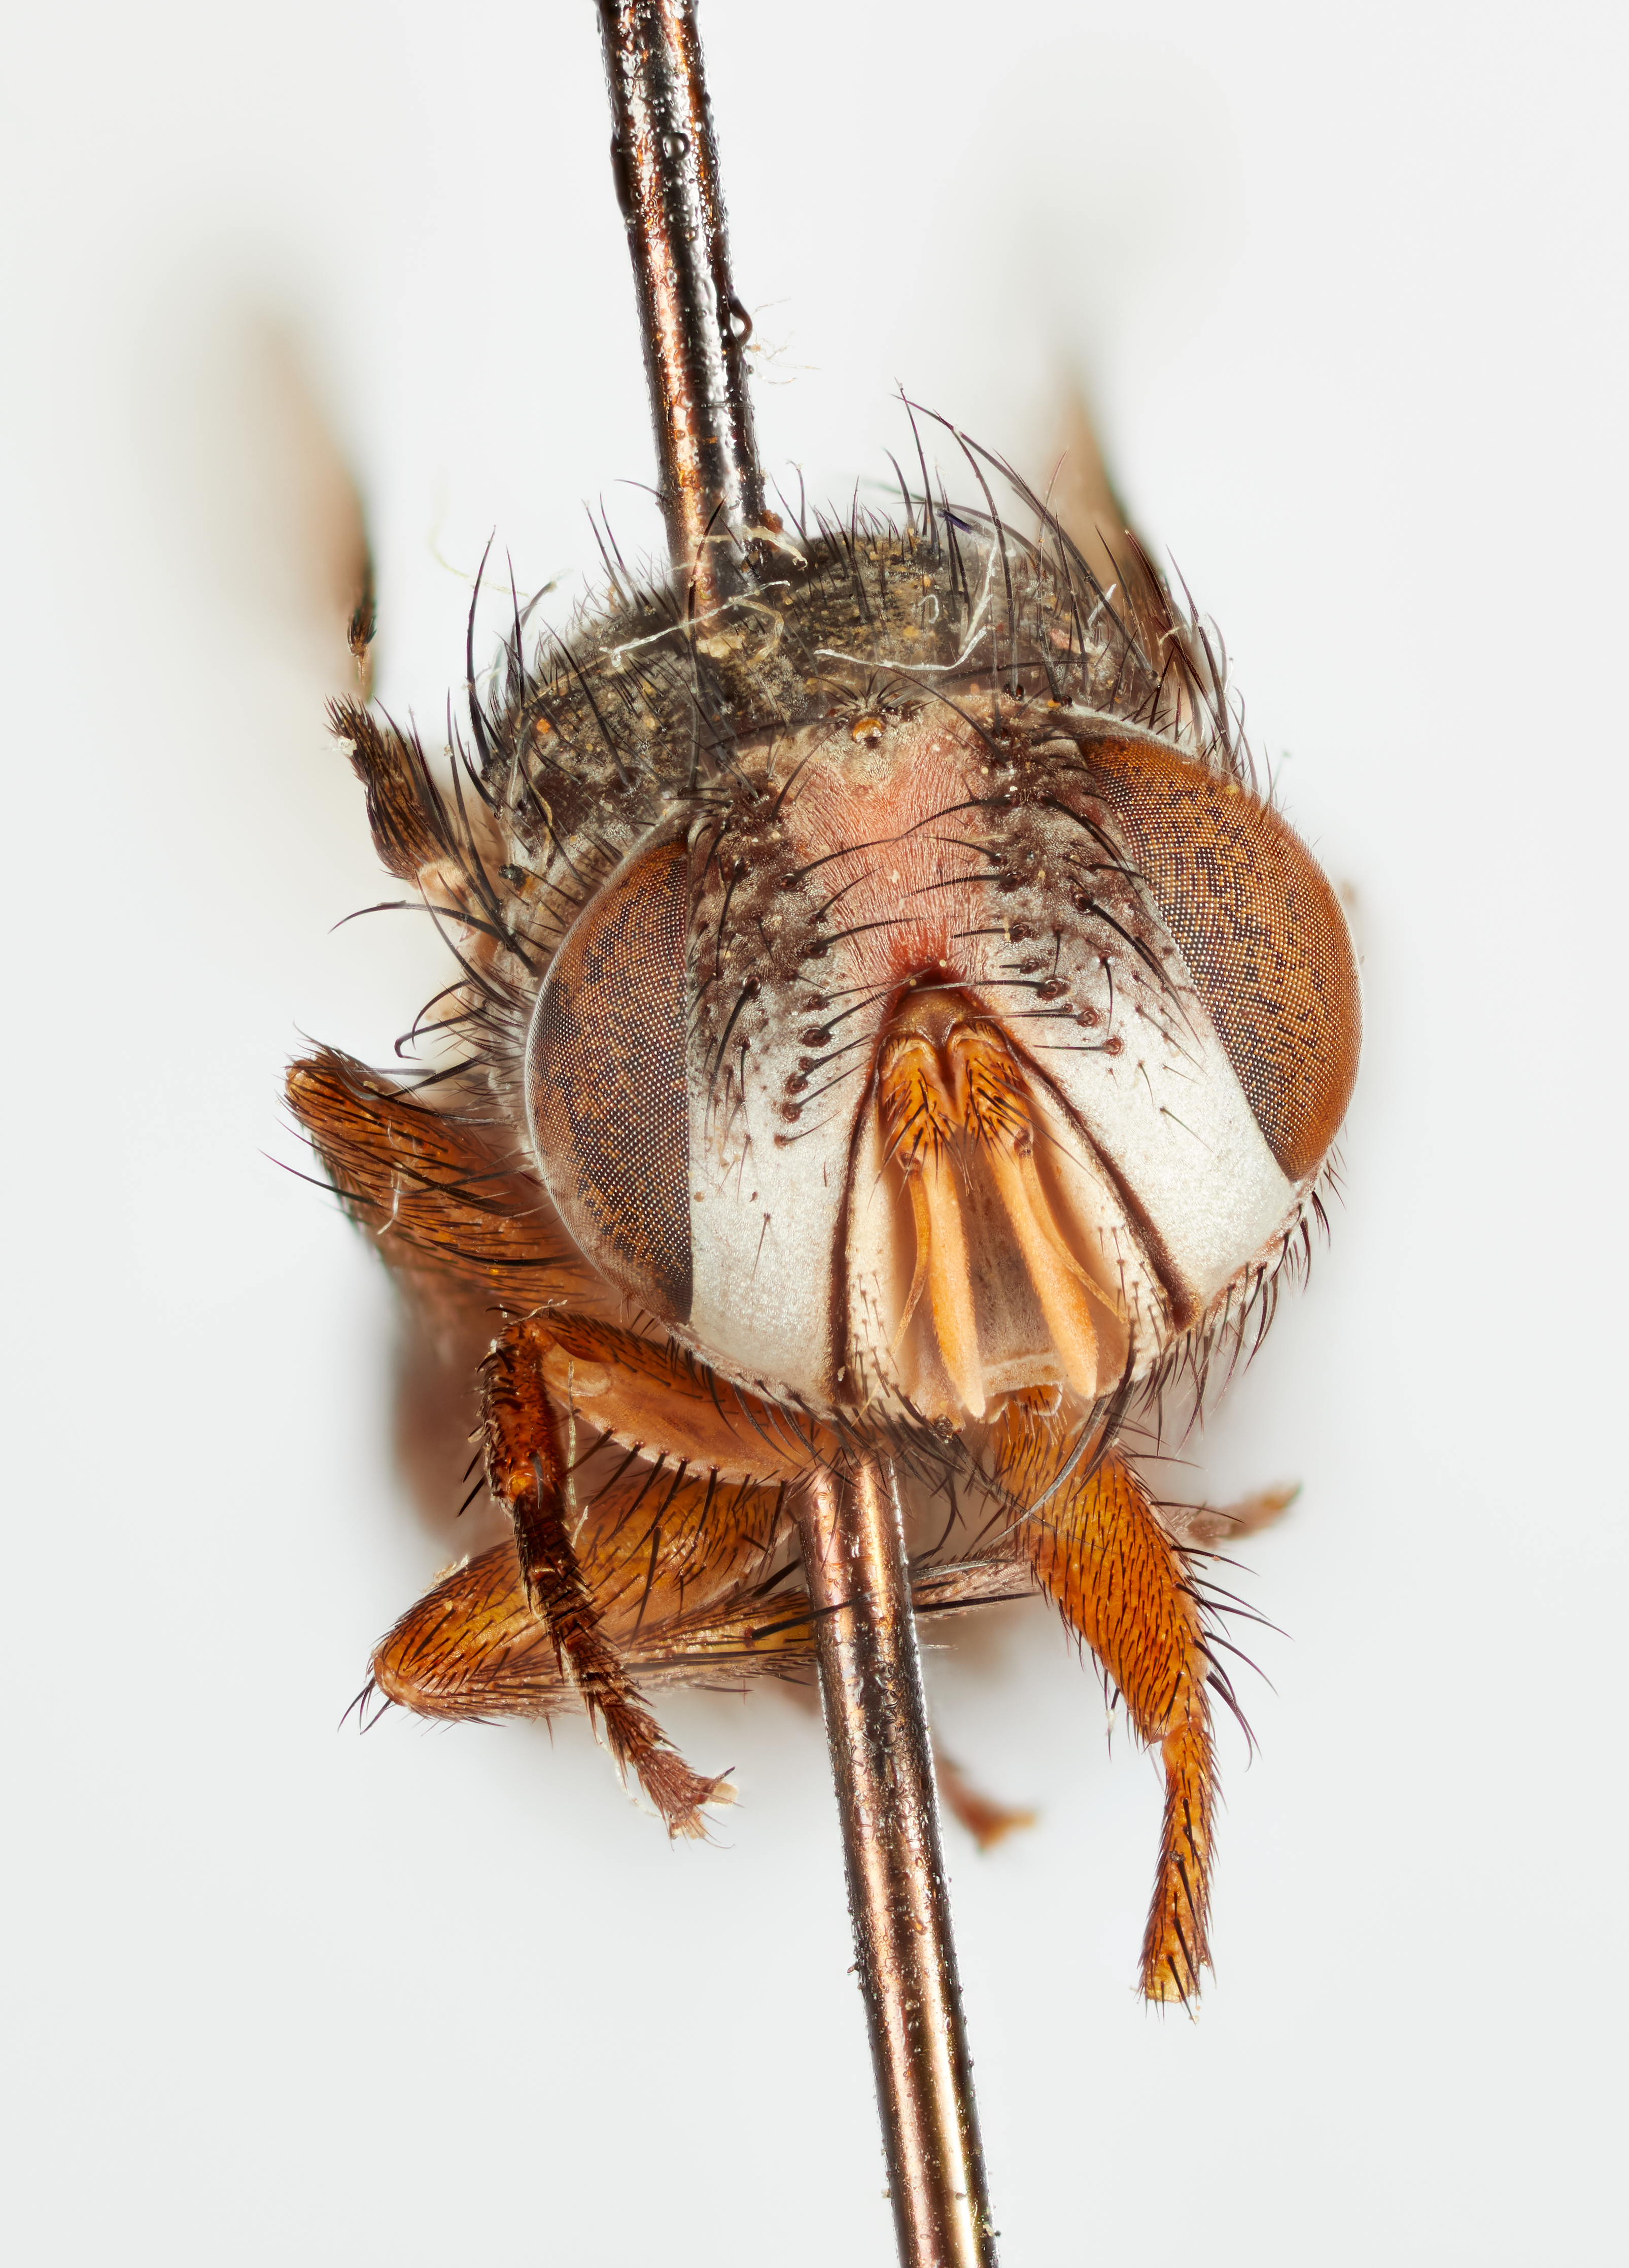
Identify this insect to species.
Racodineura americana
